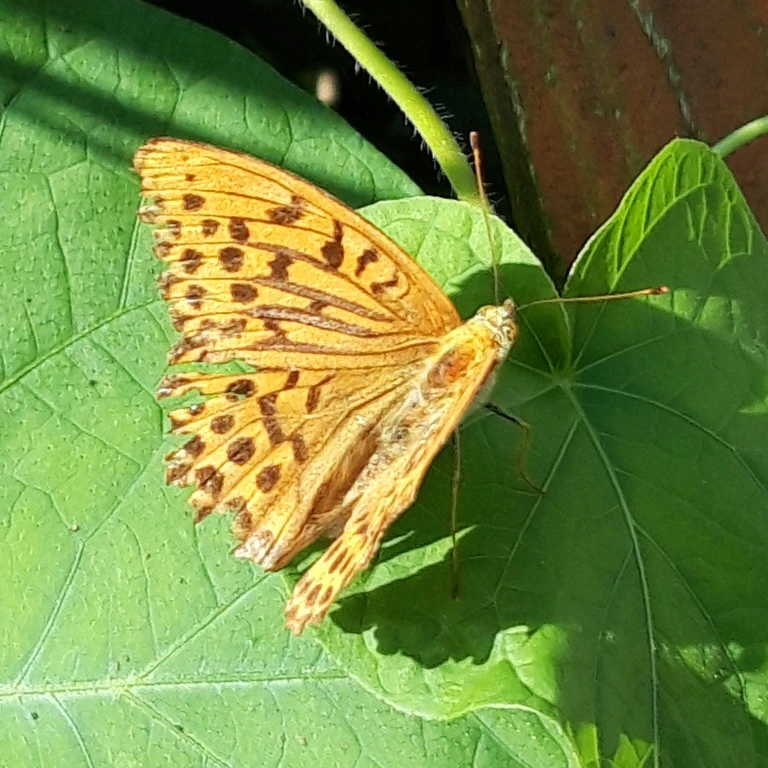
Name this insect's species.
Argynnis paphia
